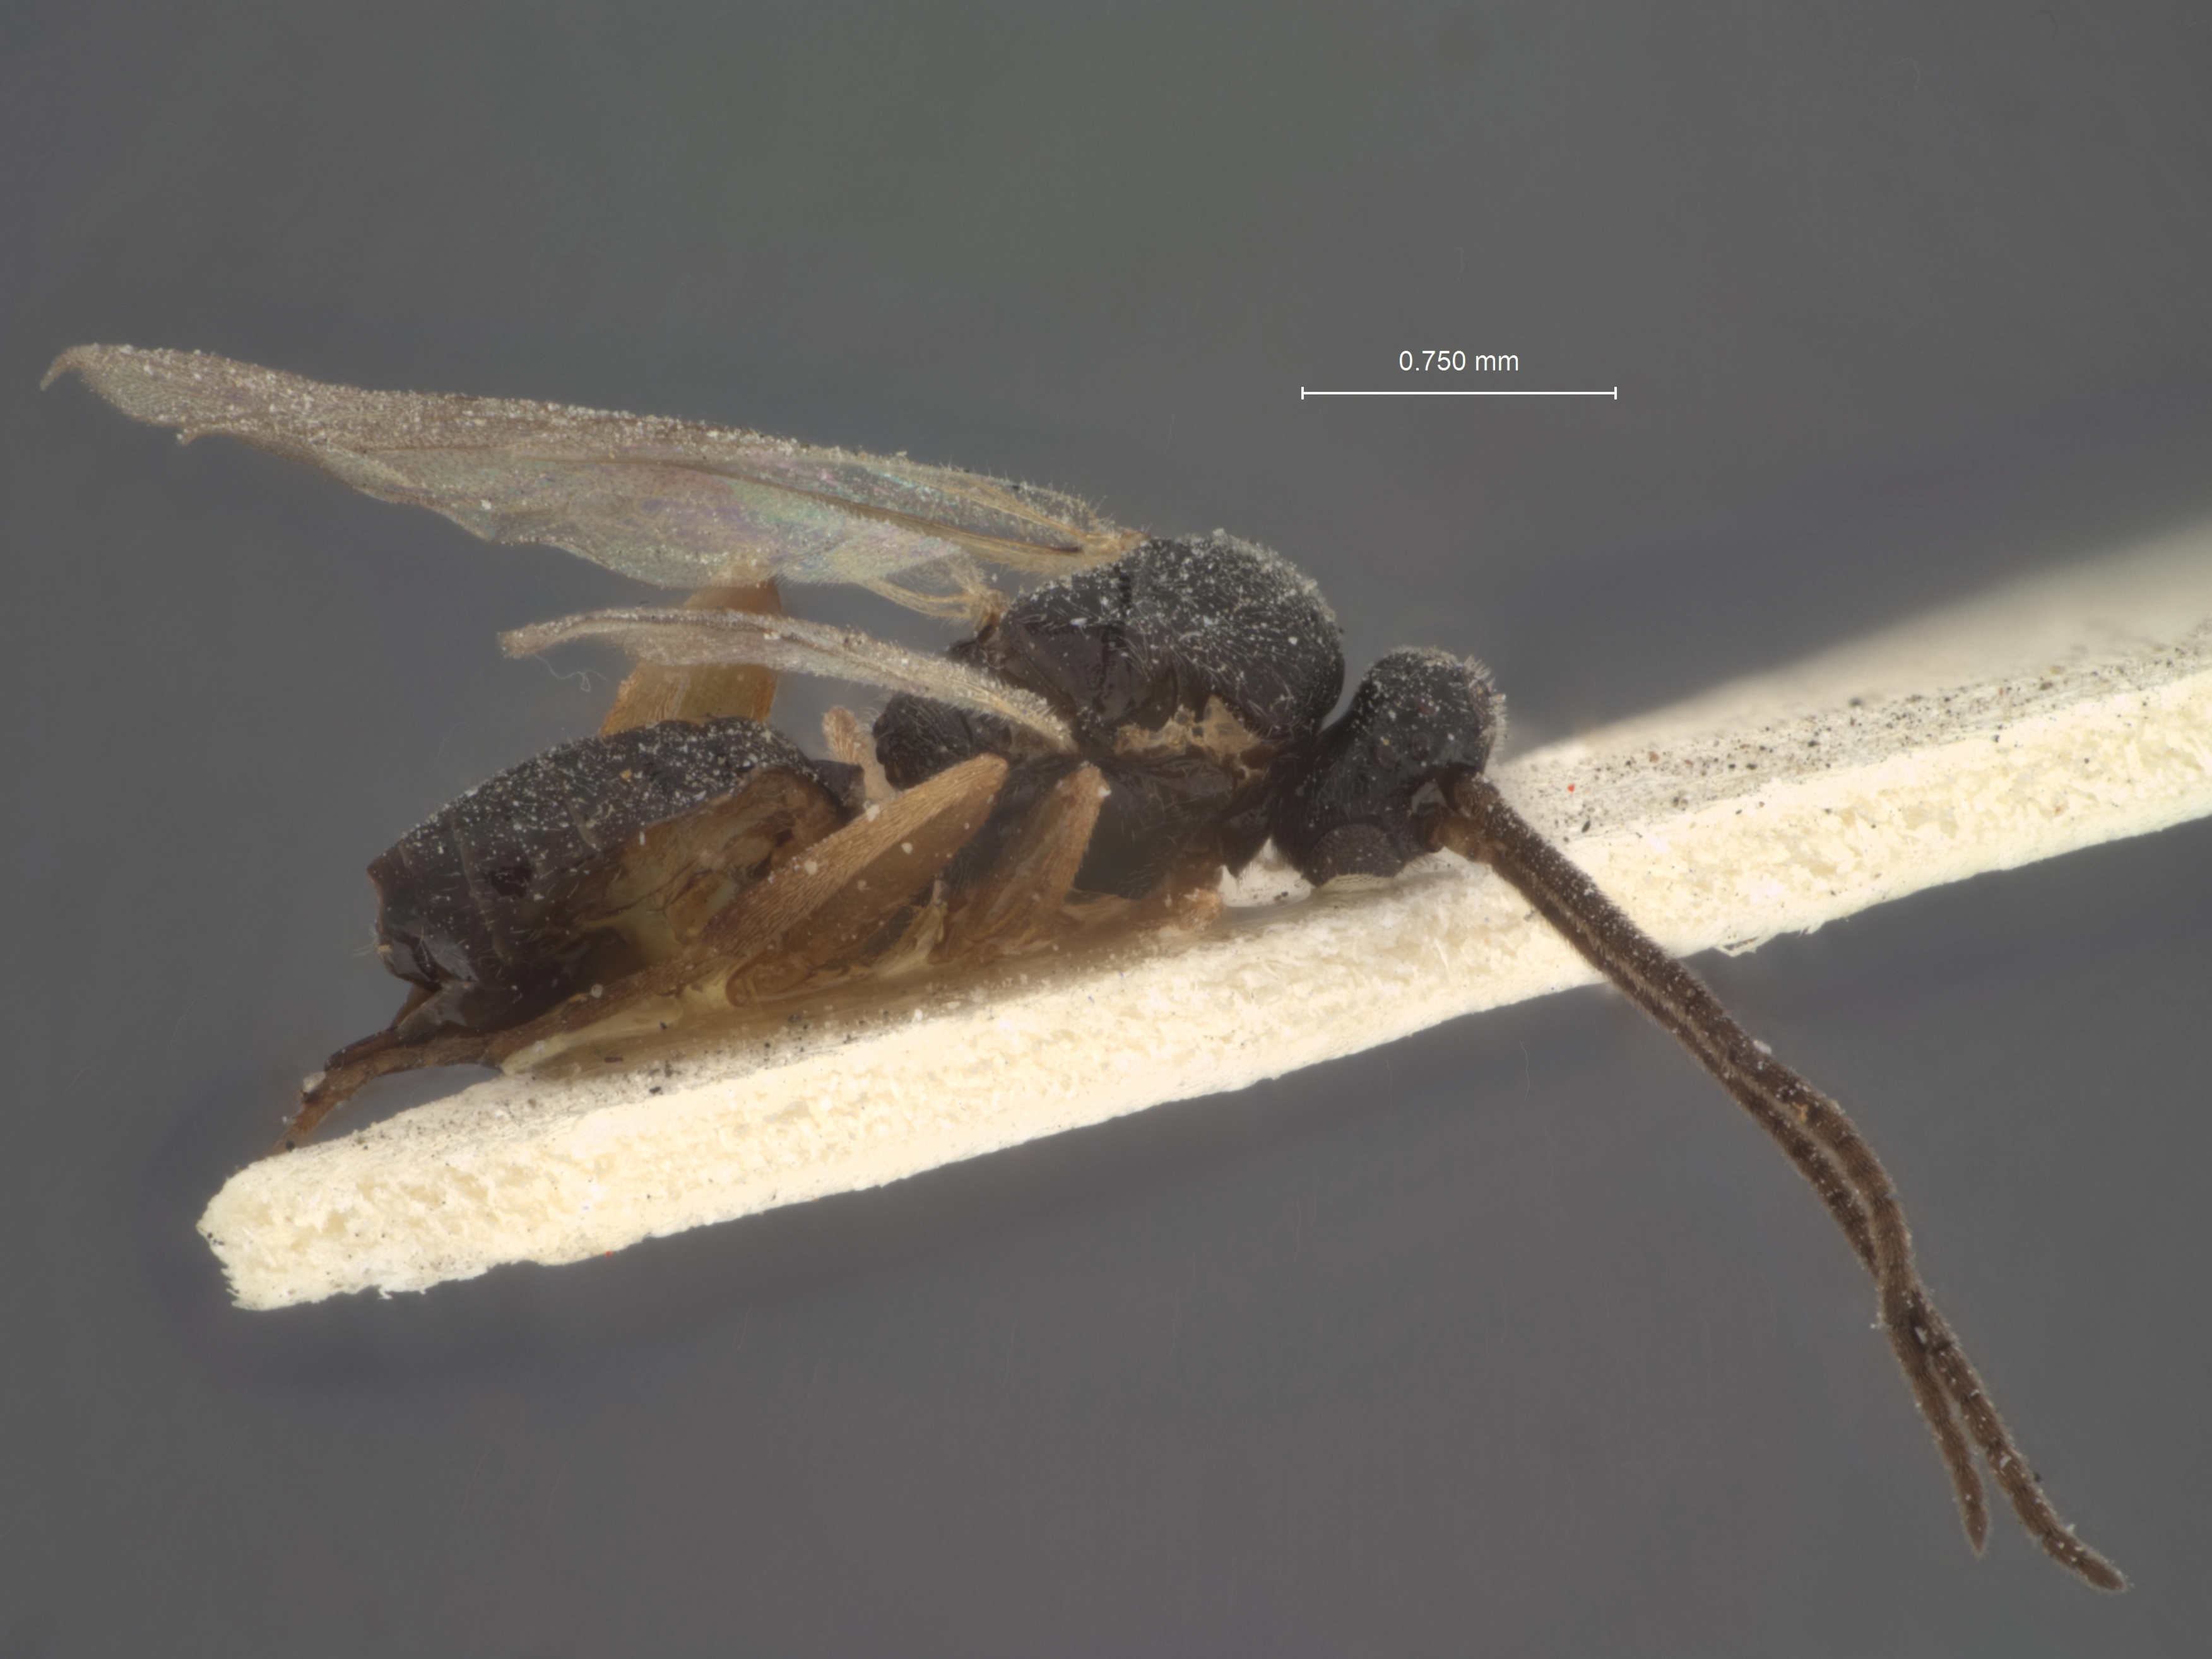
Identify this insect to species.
Apanteles augustus
